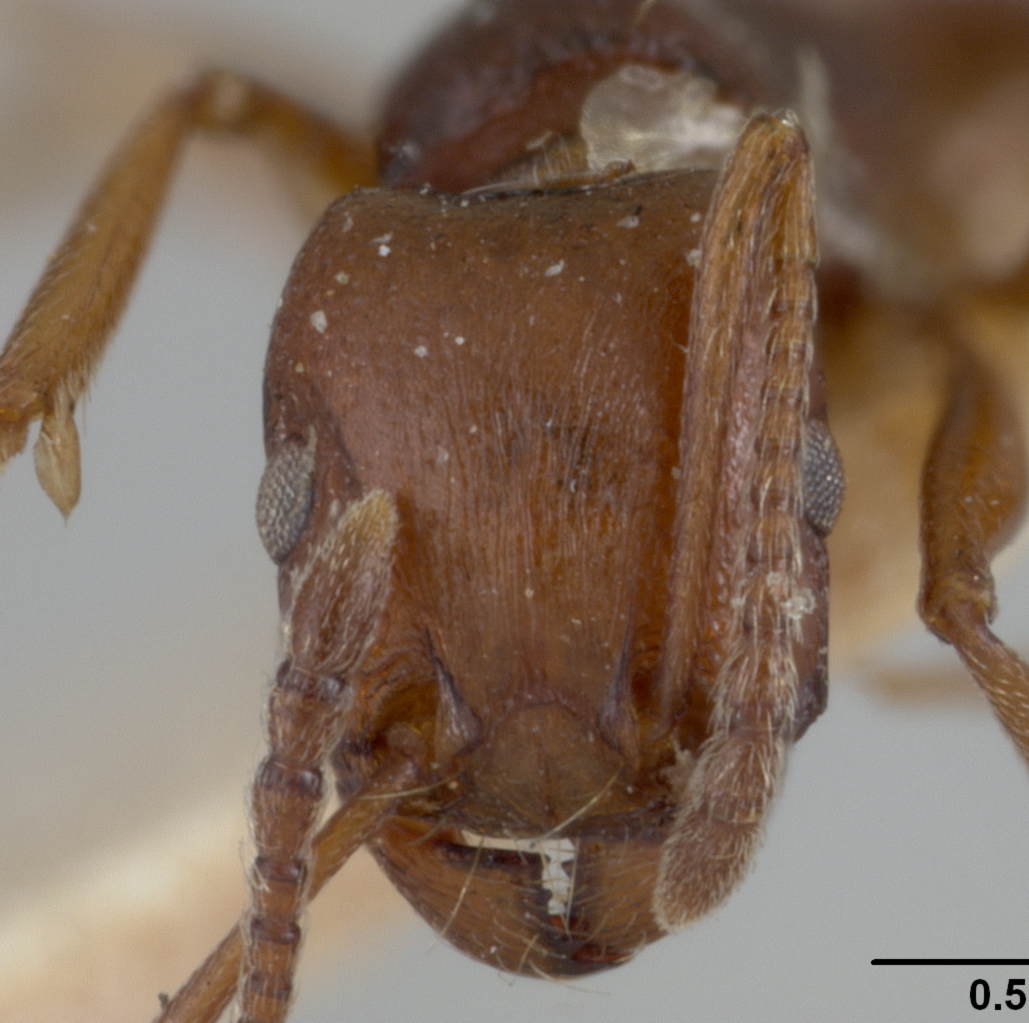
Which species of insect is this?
Tetramorium blochmannii
